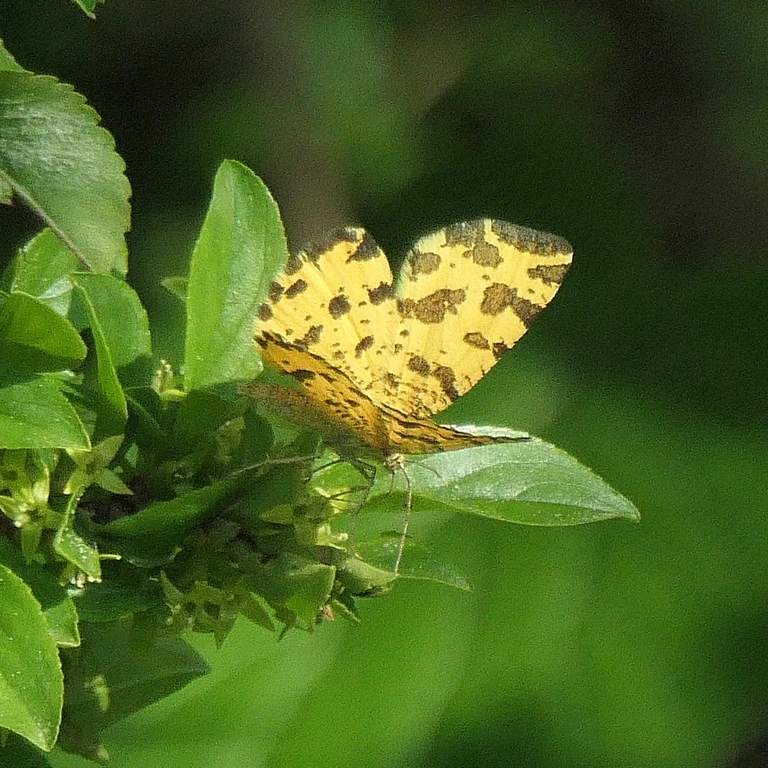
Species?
Pseudopanthera macularia
